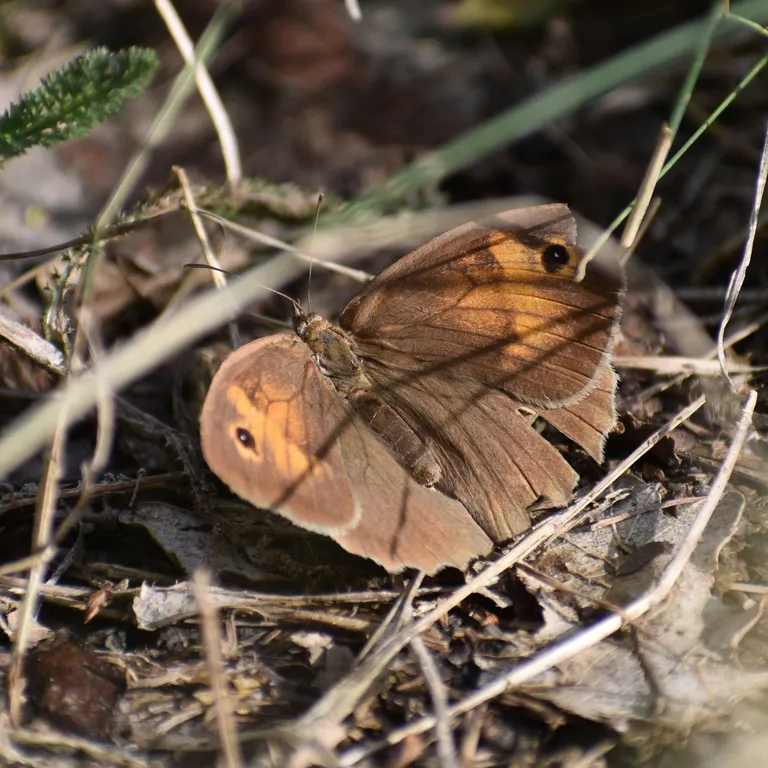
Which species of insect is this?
Maniola jurtina
